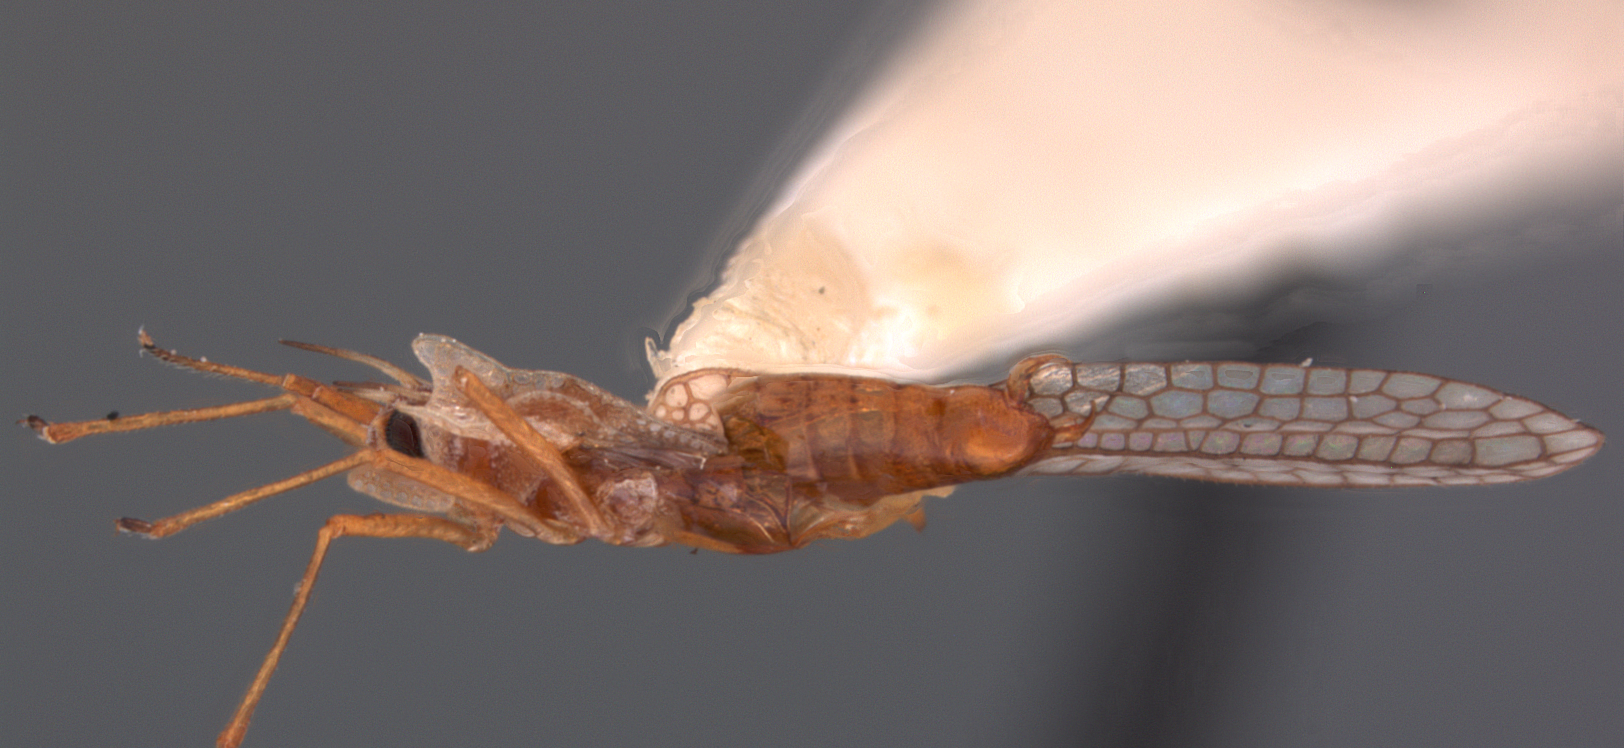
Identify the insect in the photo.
Leptodictya ludica
